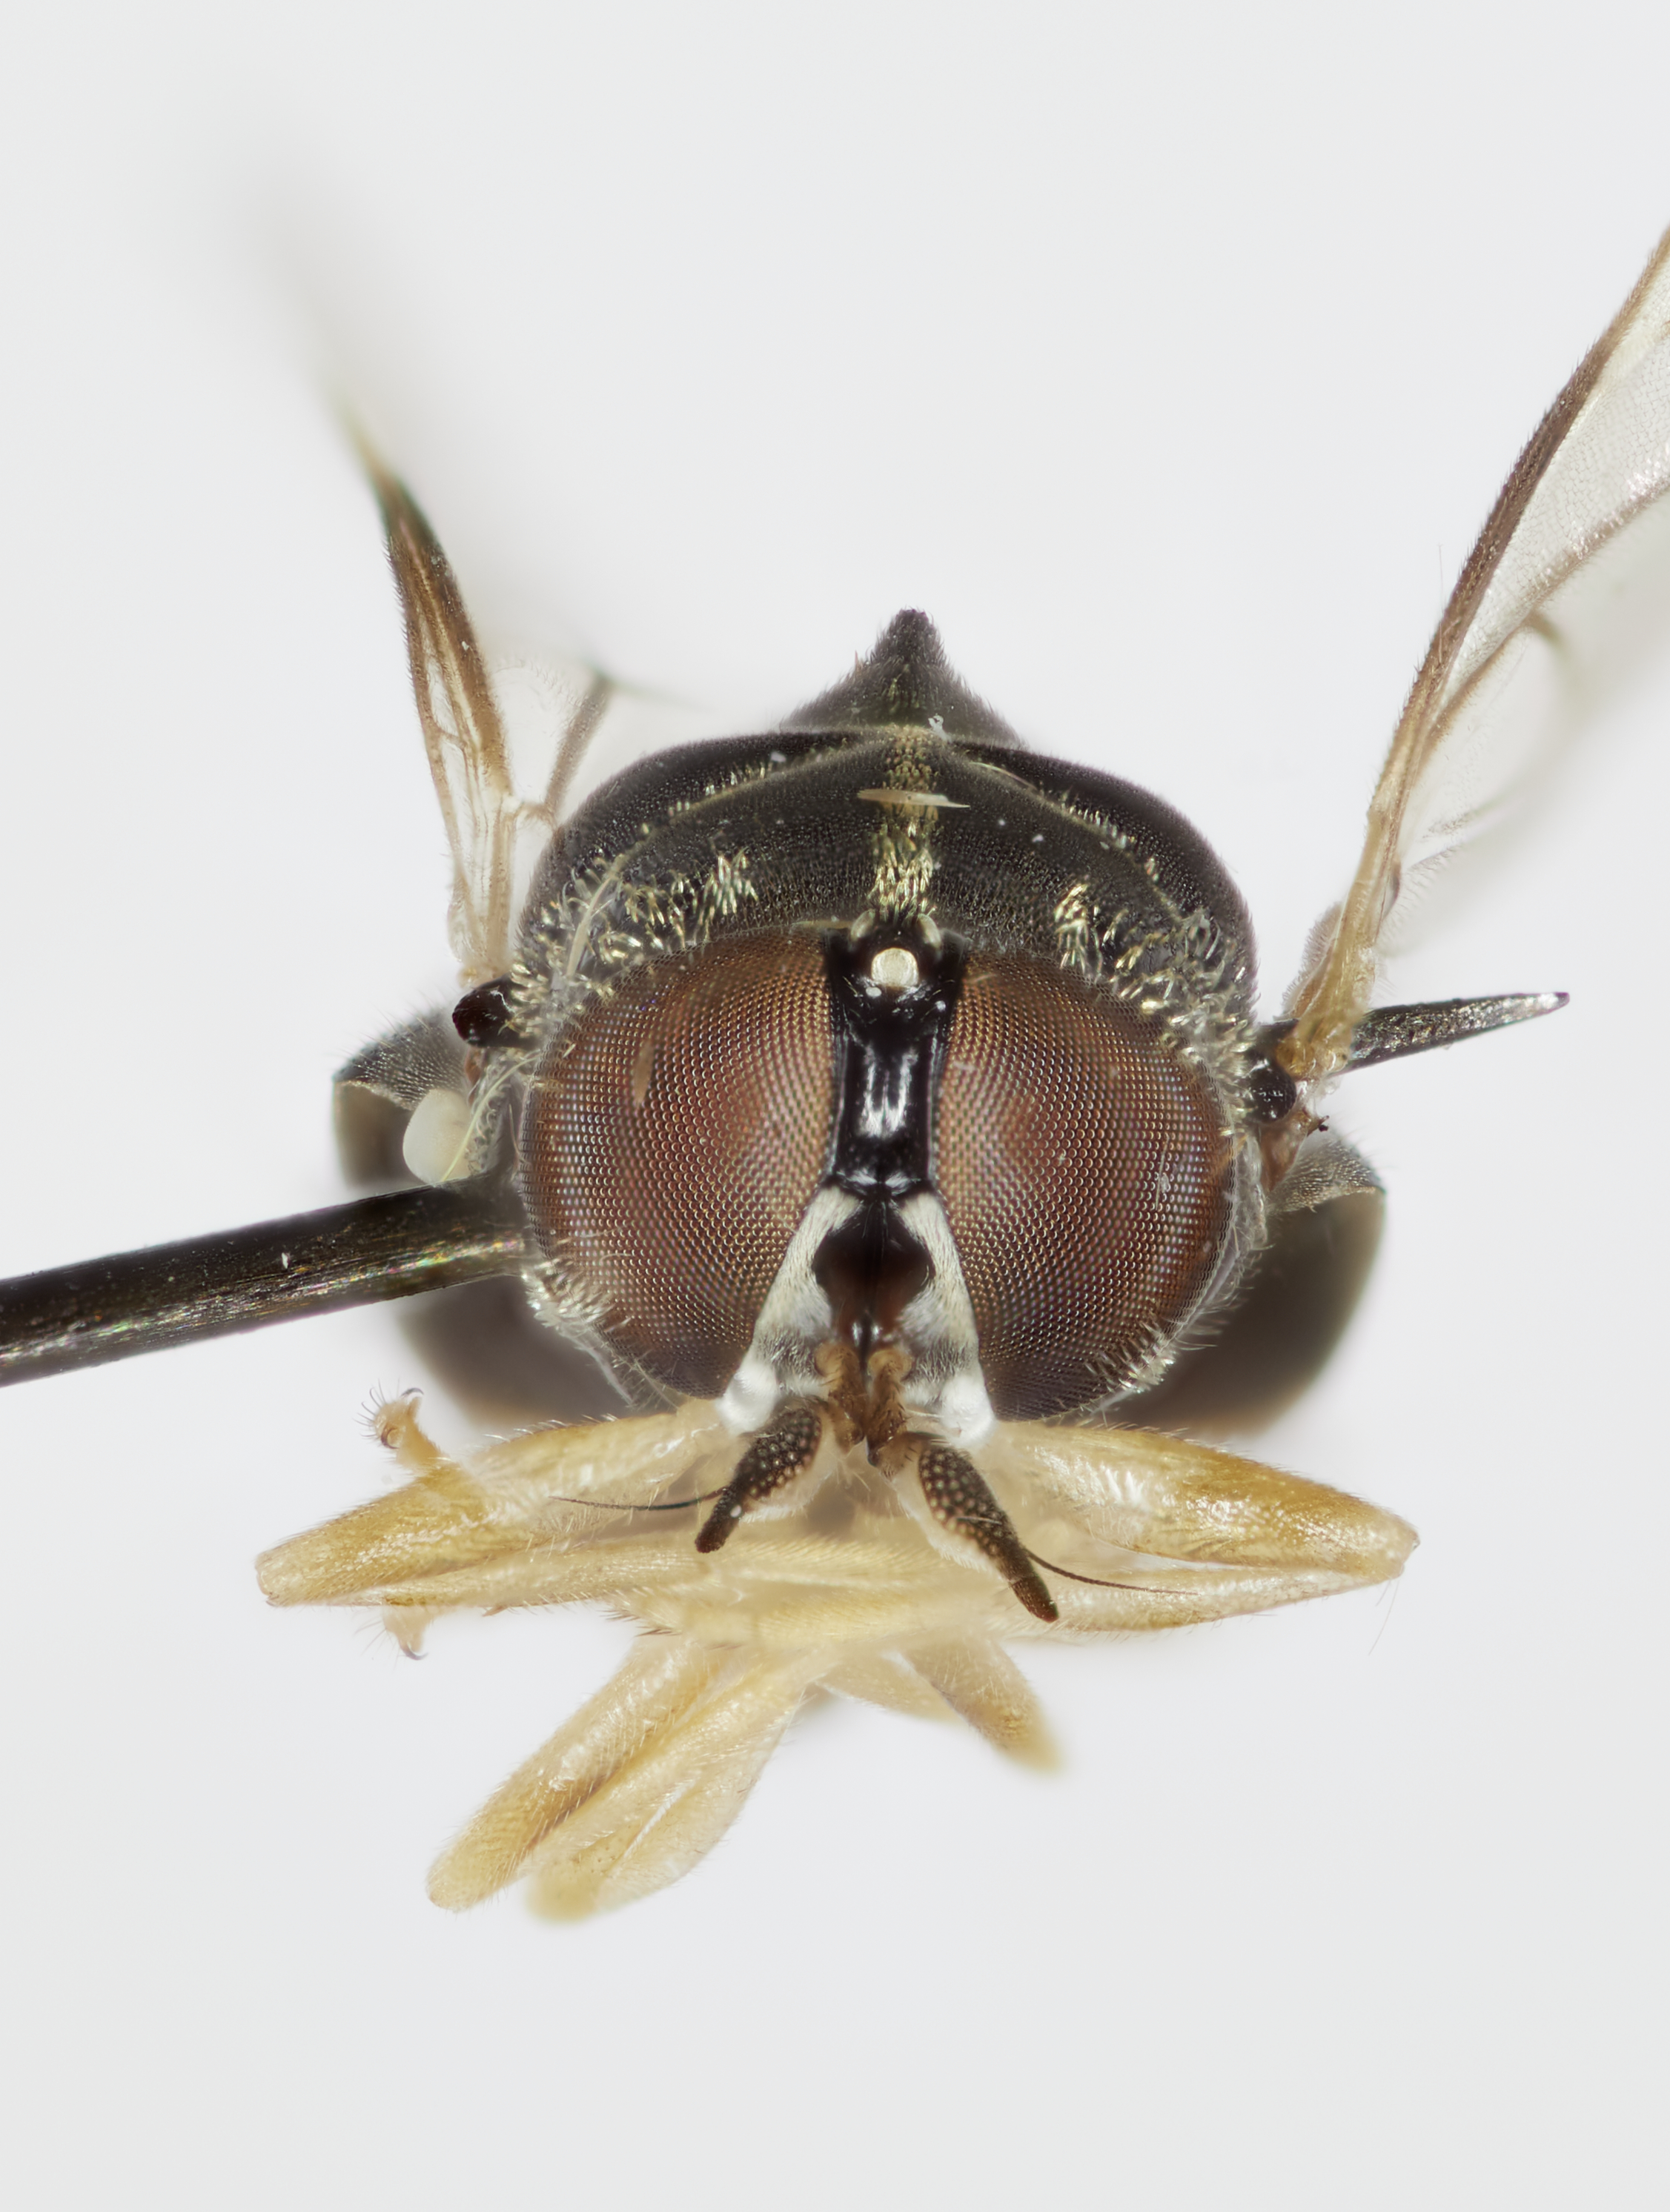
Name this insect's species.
Chalcomorphina planes
